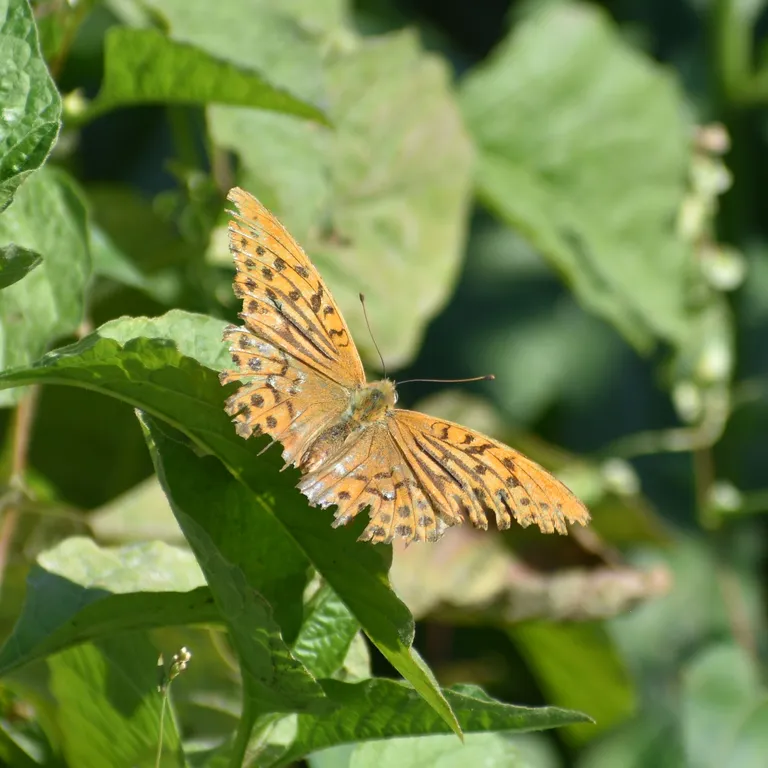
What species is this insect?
Argynnis paphia
